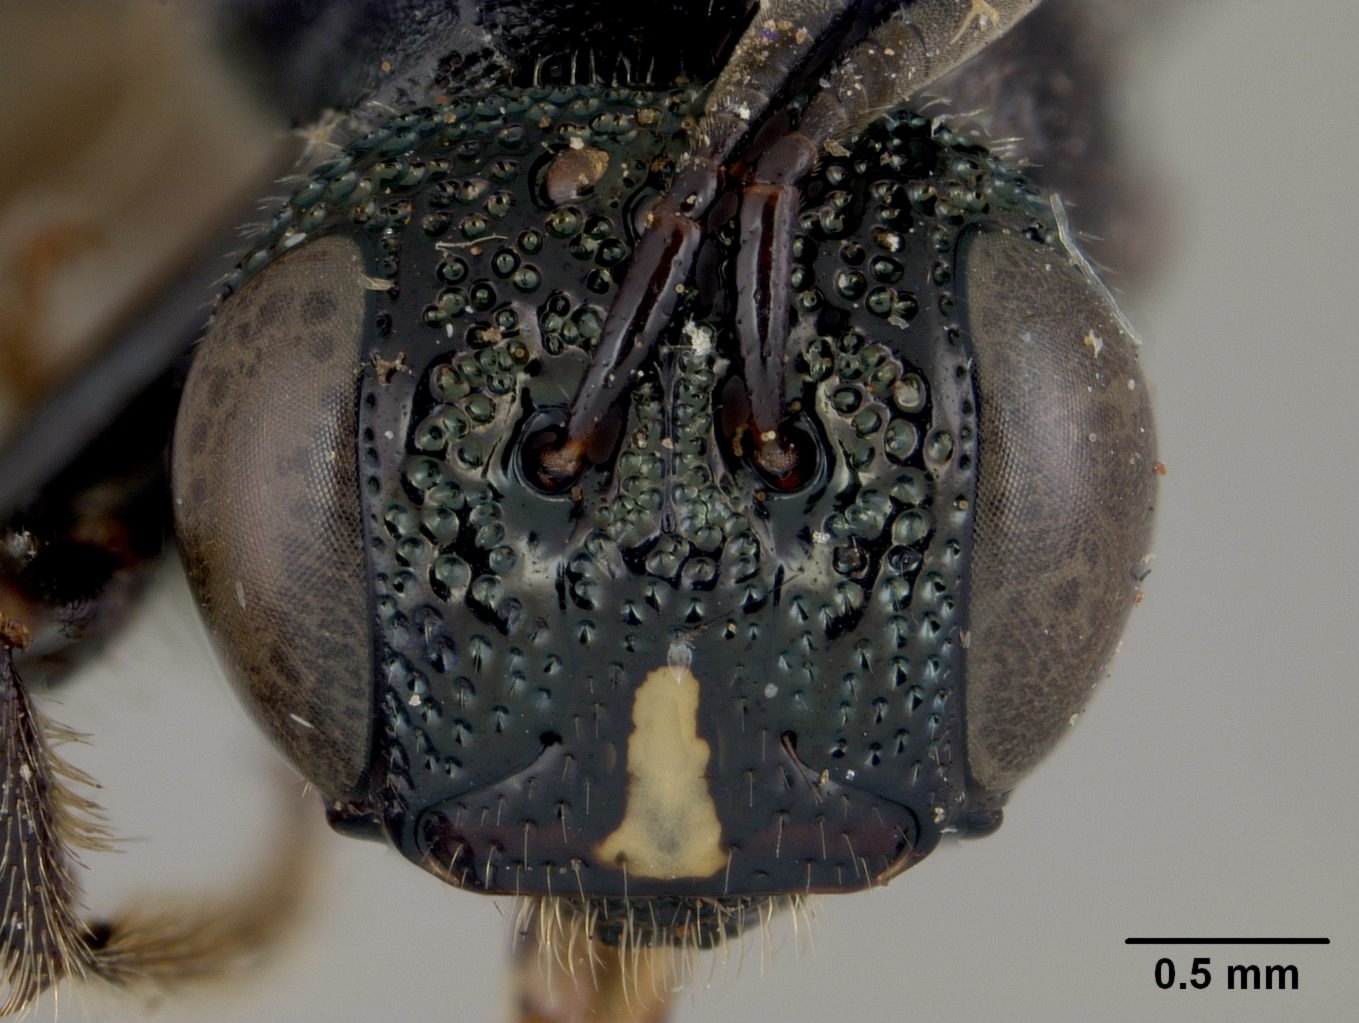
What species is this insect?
Ceratina marginata
